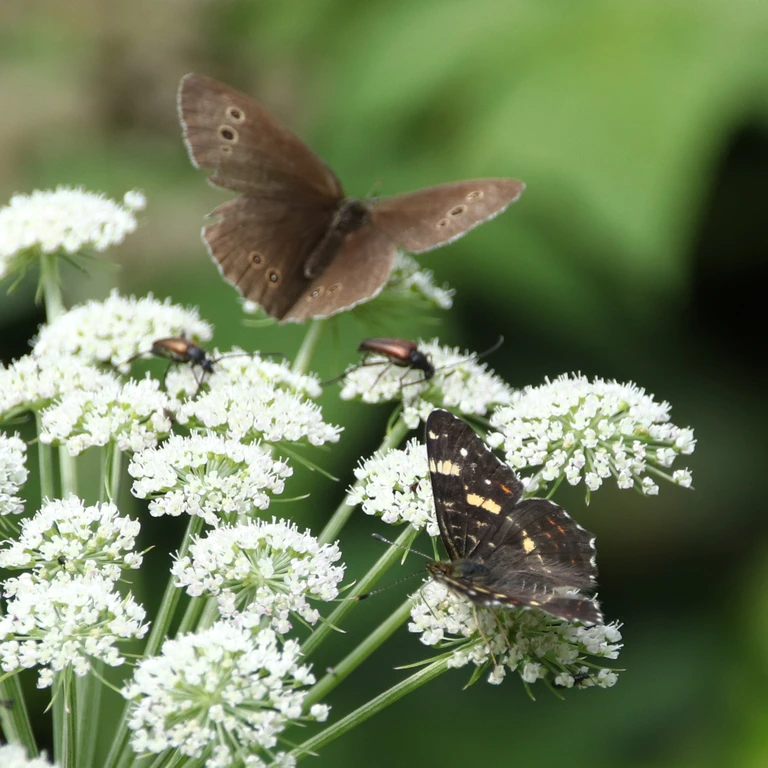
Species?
Araschnia levana
